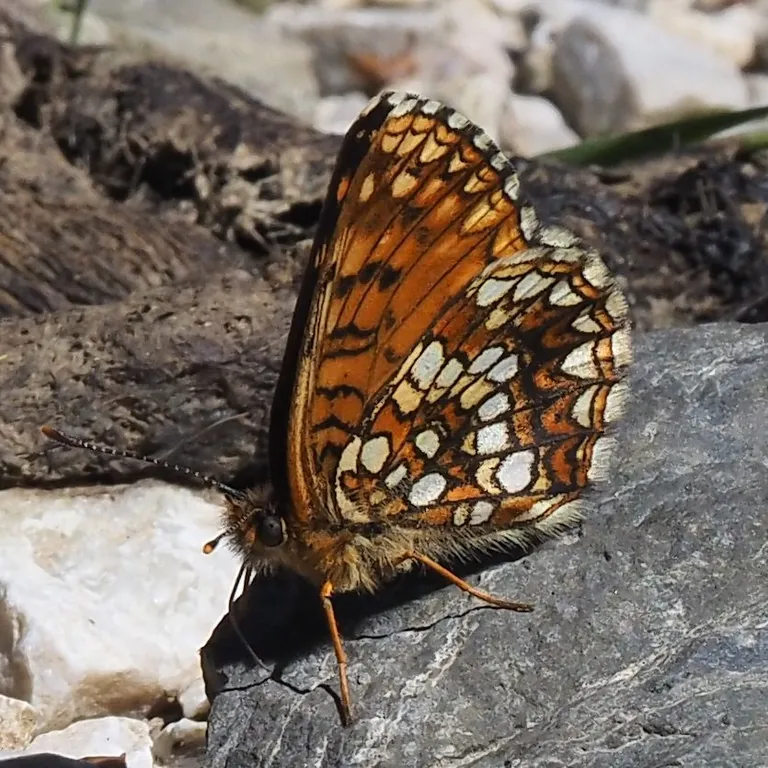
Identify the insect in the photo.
Melitaea diamina
